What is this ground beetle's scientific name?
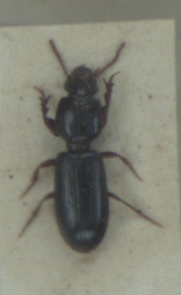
Clivina fossor
